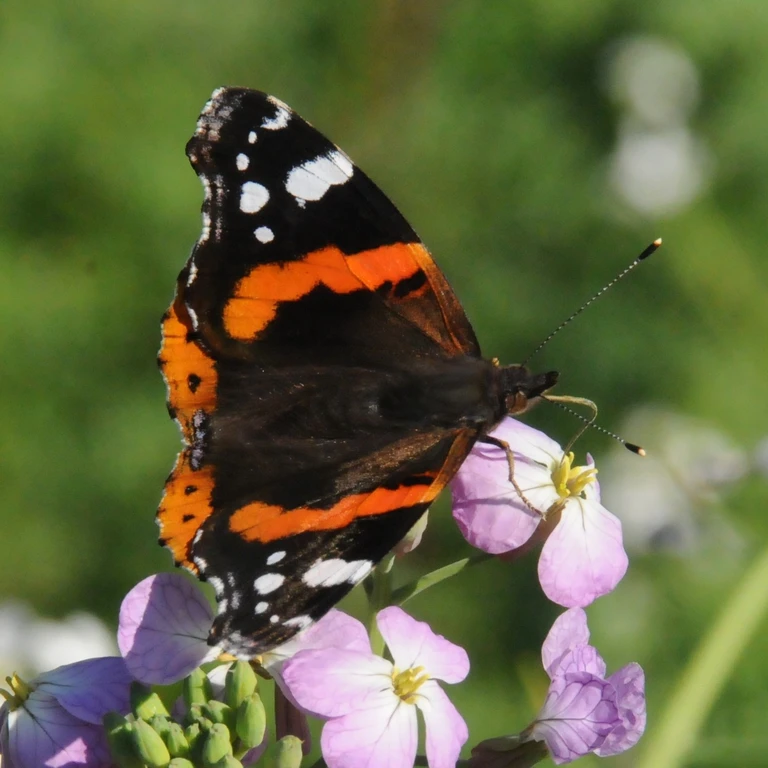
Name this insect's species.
Vanessa atalanta
